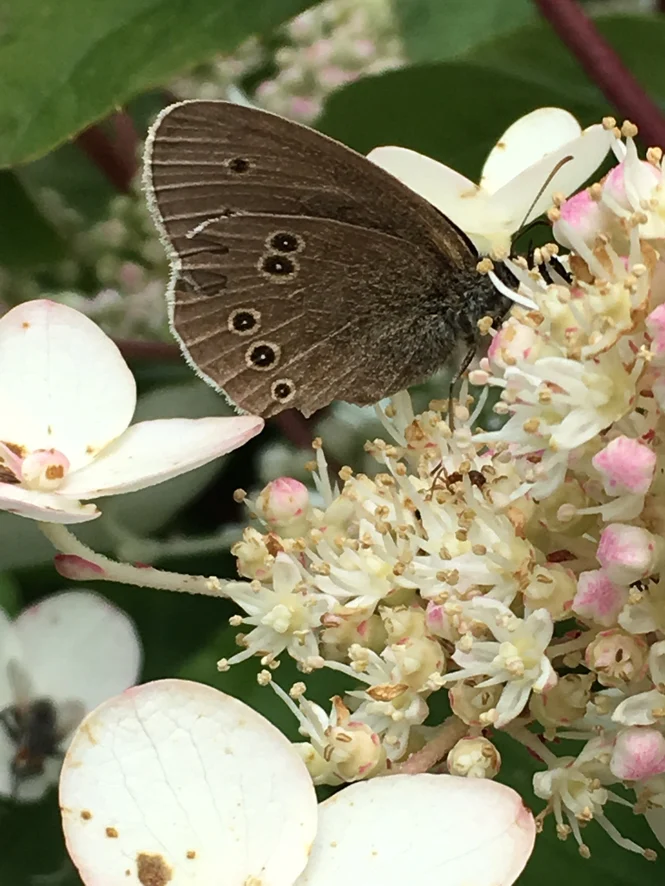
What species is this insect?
Aphantopus hyperantus
